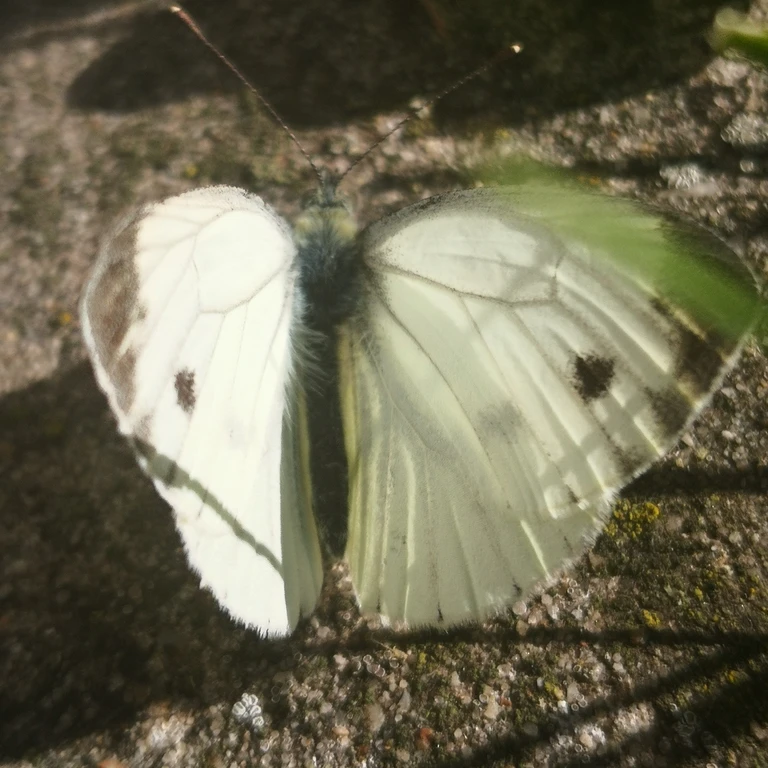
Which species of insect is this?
Pieris napi
